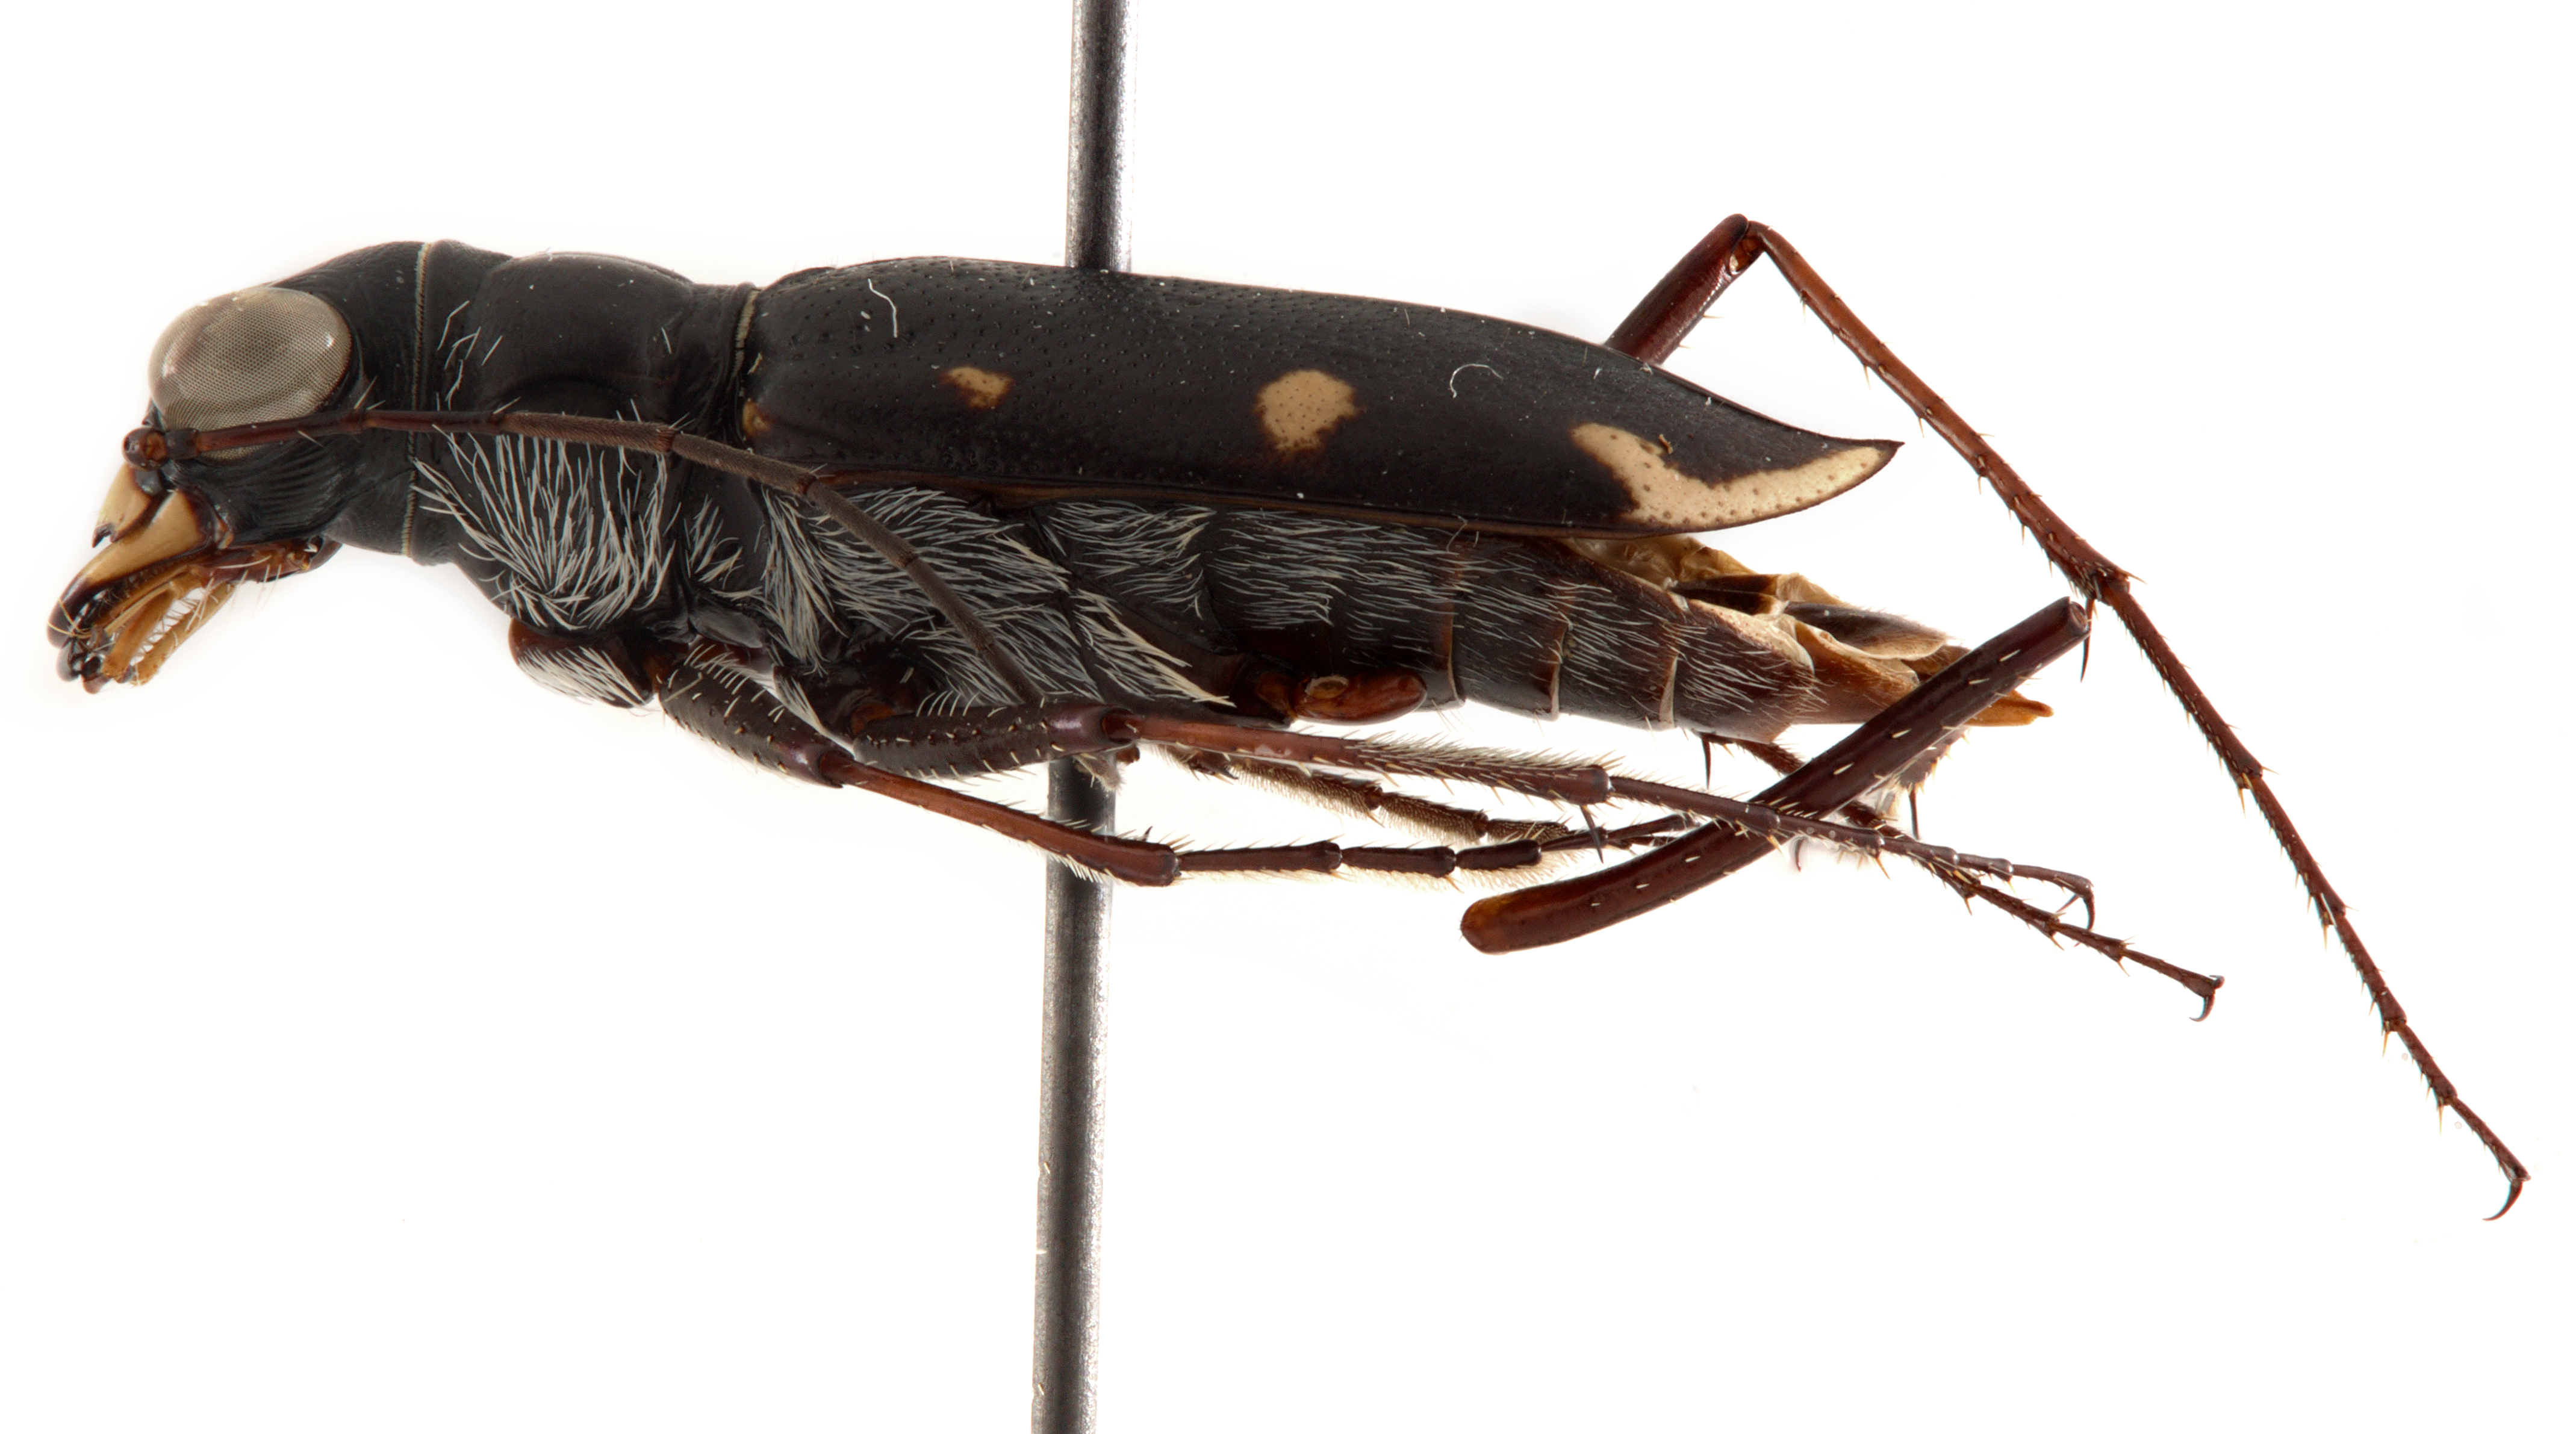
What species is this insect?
Habroscelimorpha severa
